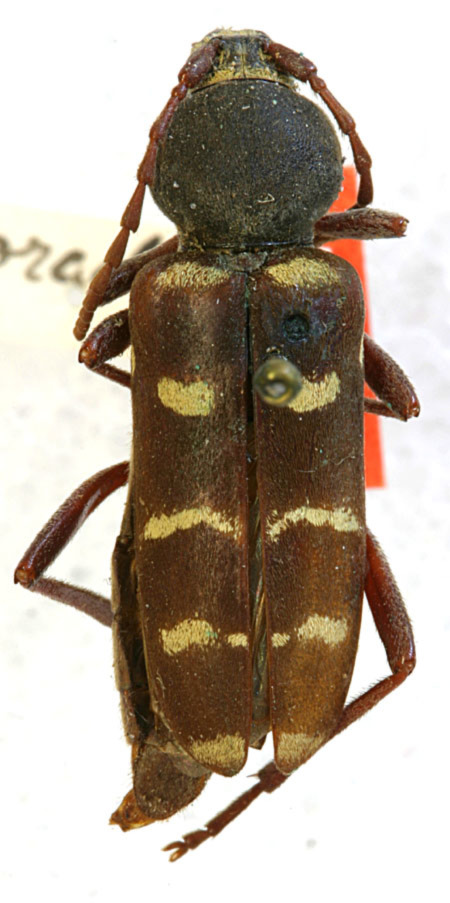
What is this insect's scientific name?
Calloides nobilis (also Calloides coloradensis)
